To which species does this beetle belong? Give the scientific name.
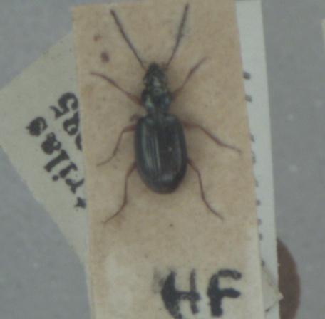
Bembidion monticola
